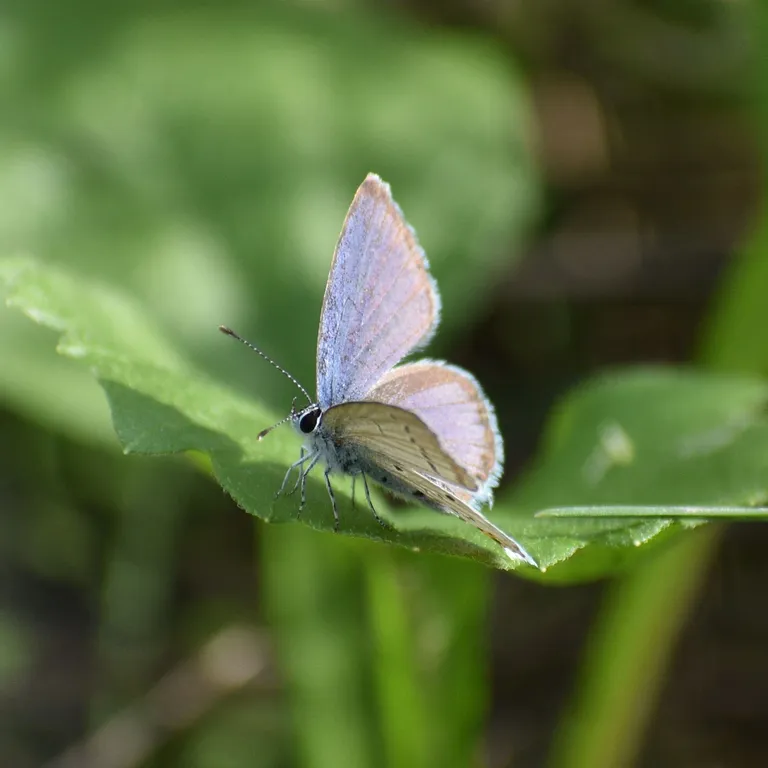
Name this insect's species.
Cupido argiades (also Elkalyce argiades)
